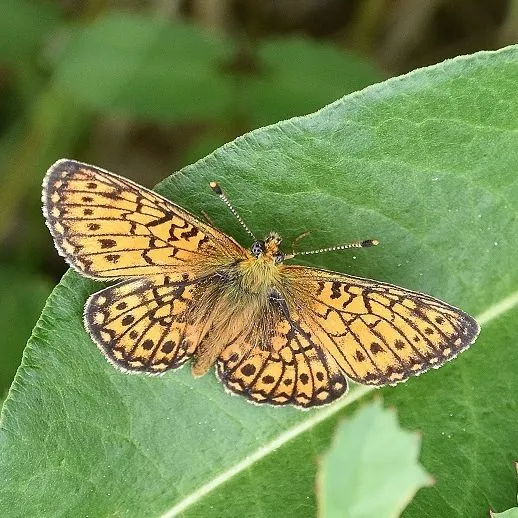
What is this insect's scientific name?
Boloria eunomia
